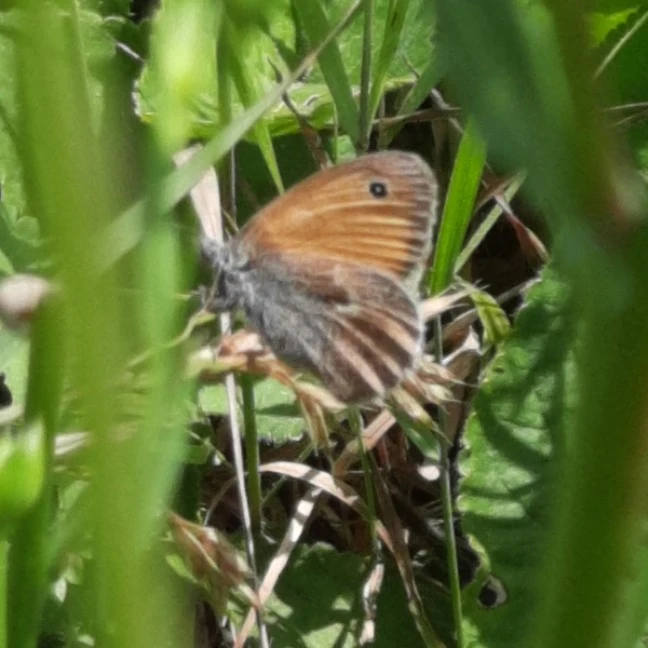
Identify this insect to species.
Coenonympha pamphilus
